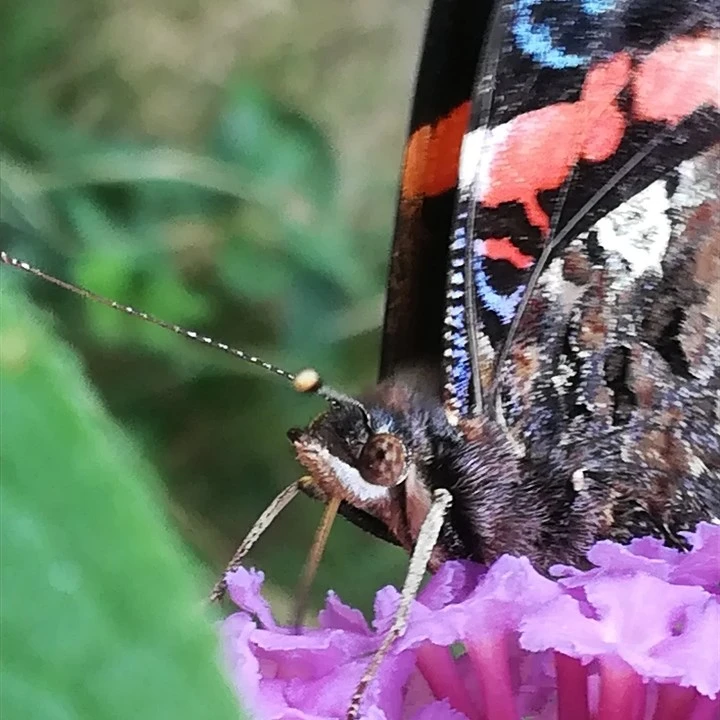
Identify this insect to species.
Vanessa atalanta
